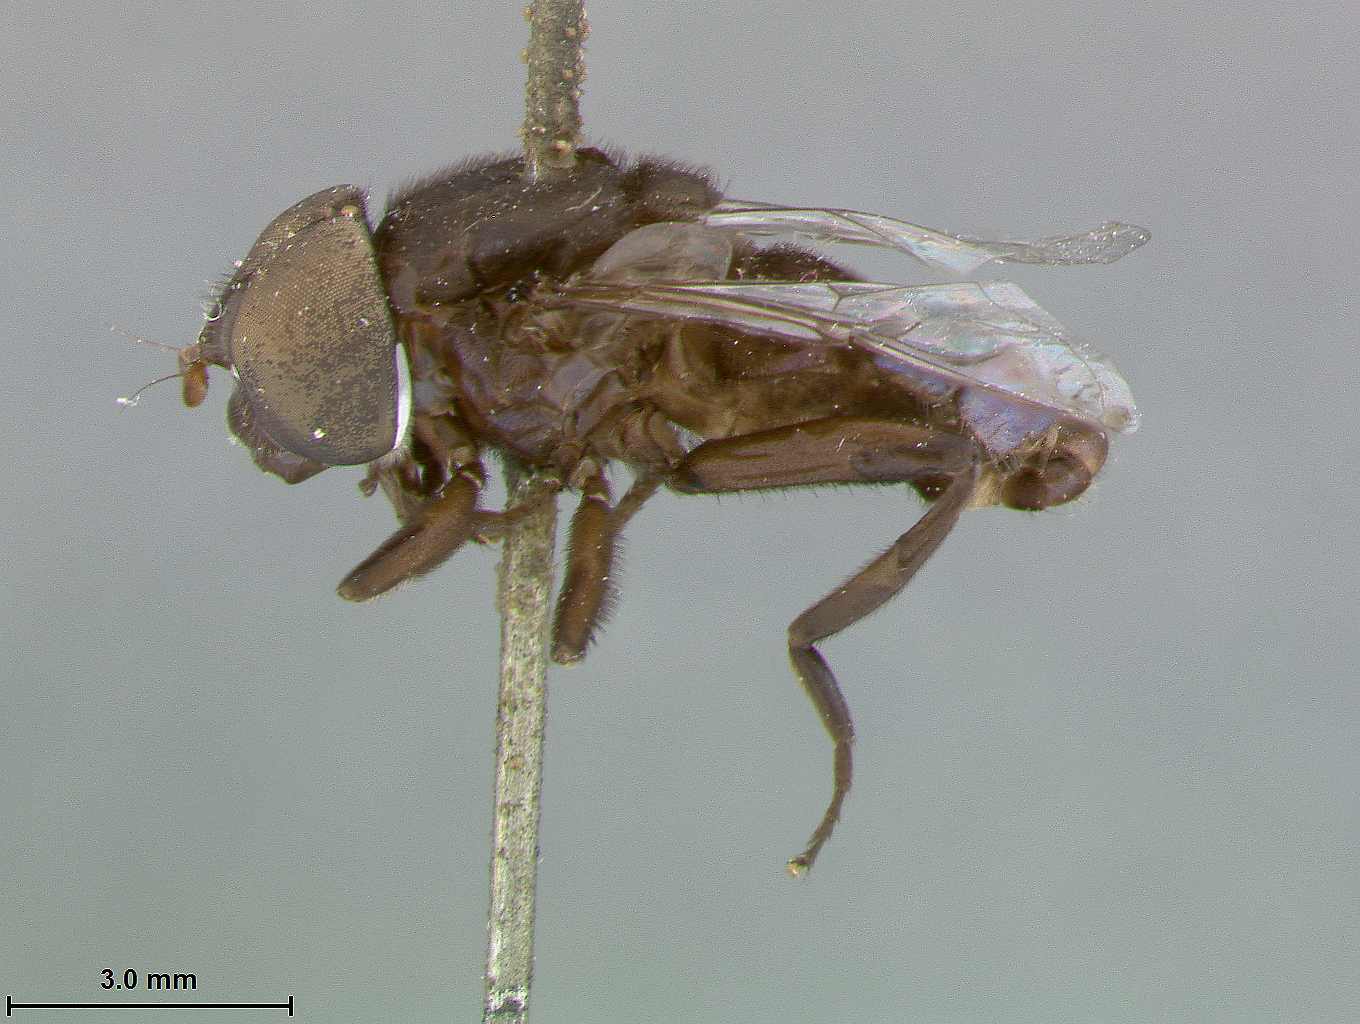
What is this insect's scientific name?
Eristalis albitibiis
